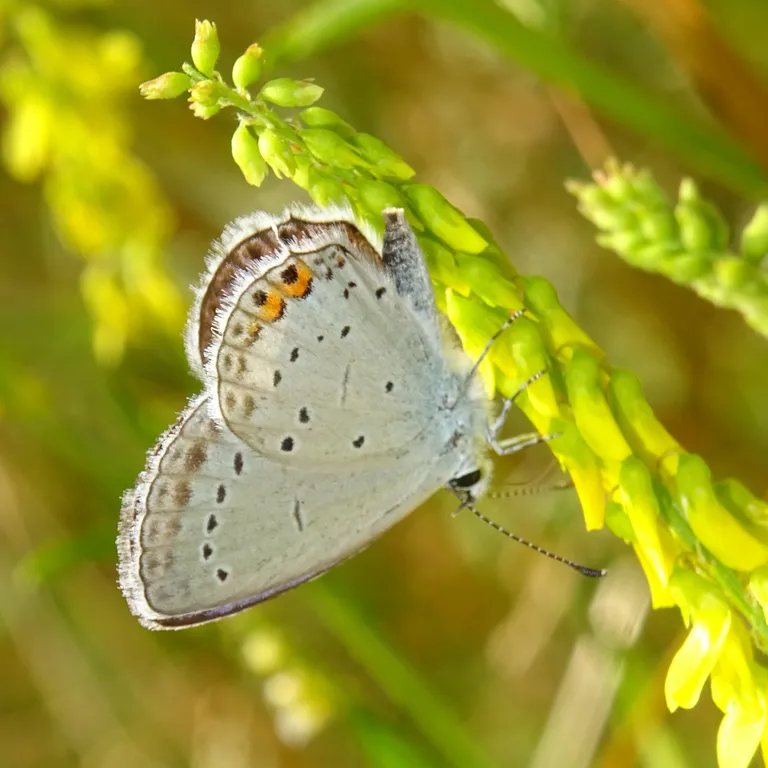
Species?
Cupido argiades (also Elkalyce argiades)
